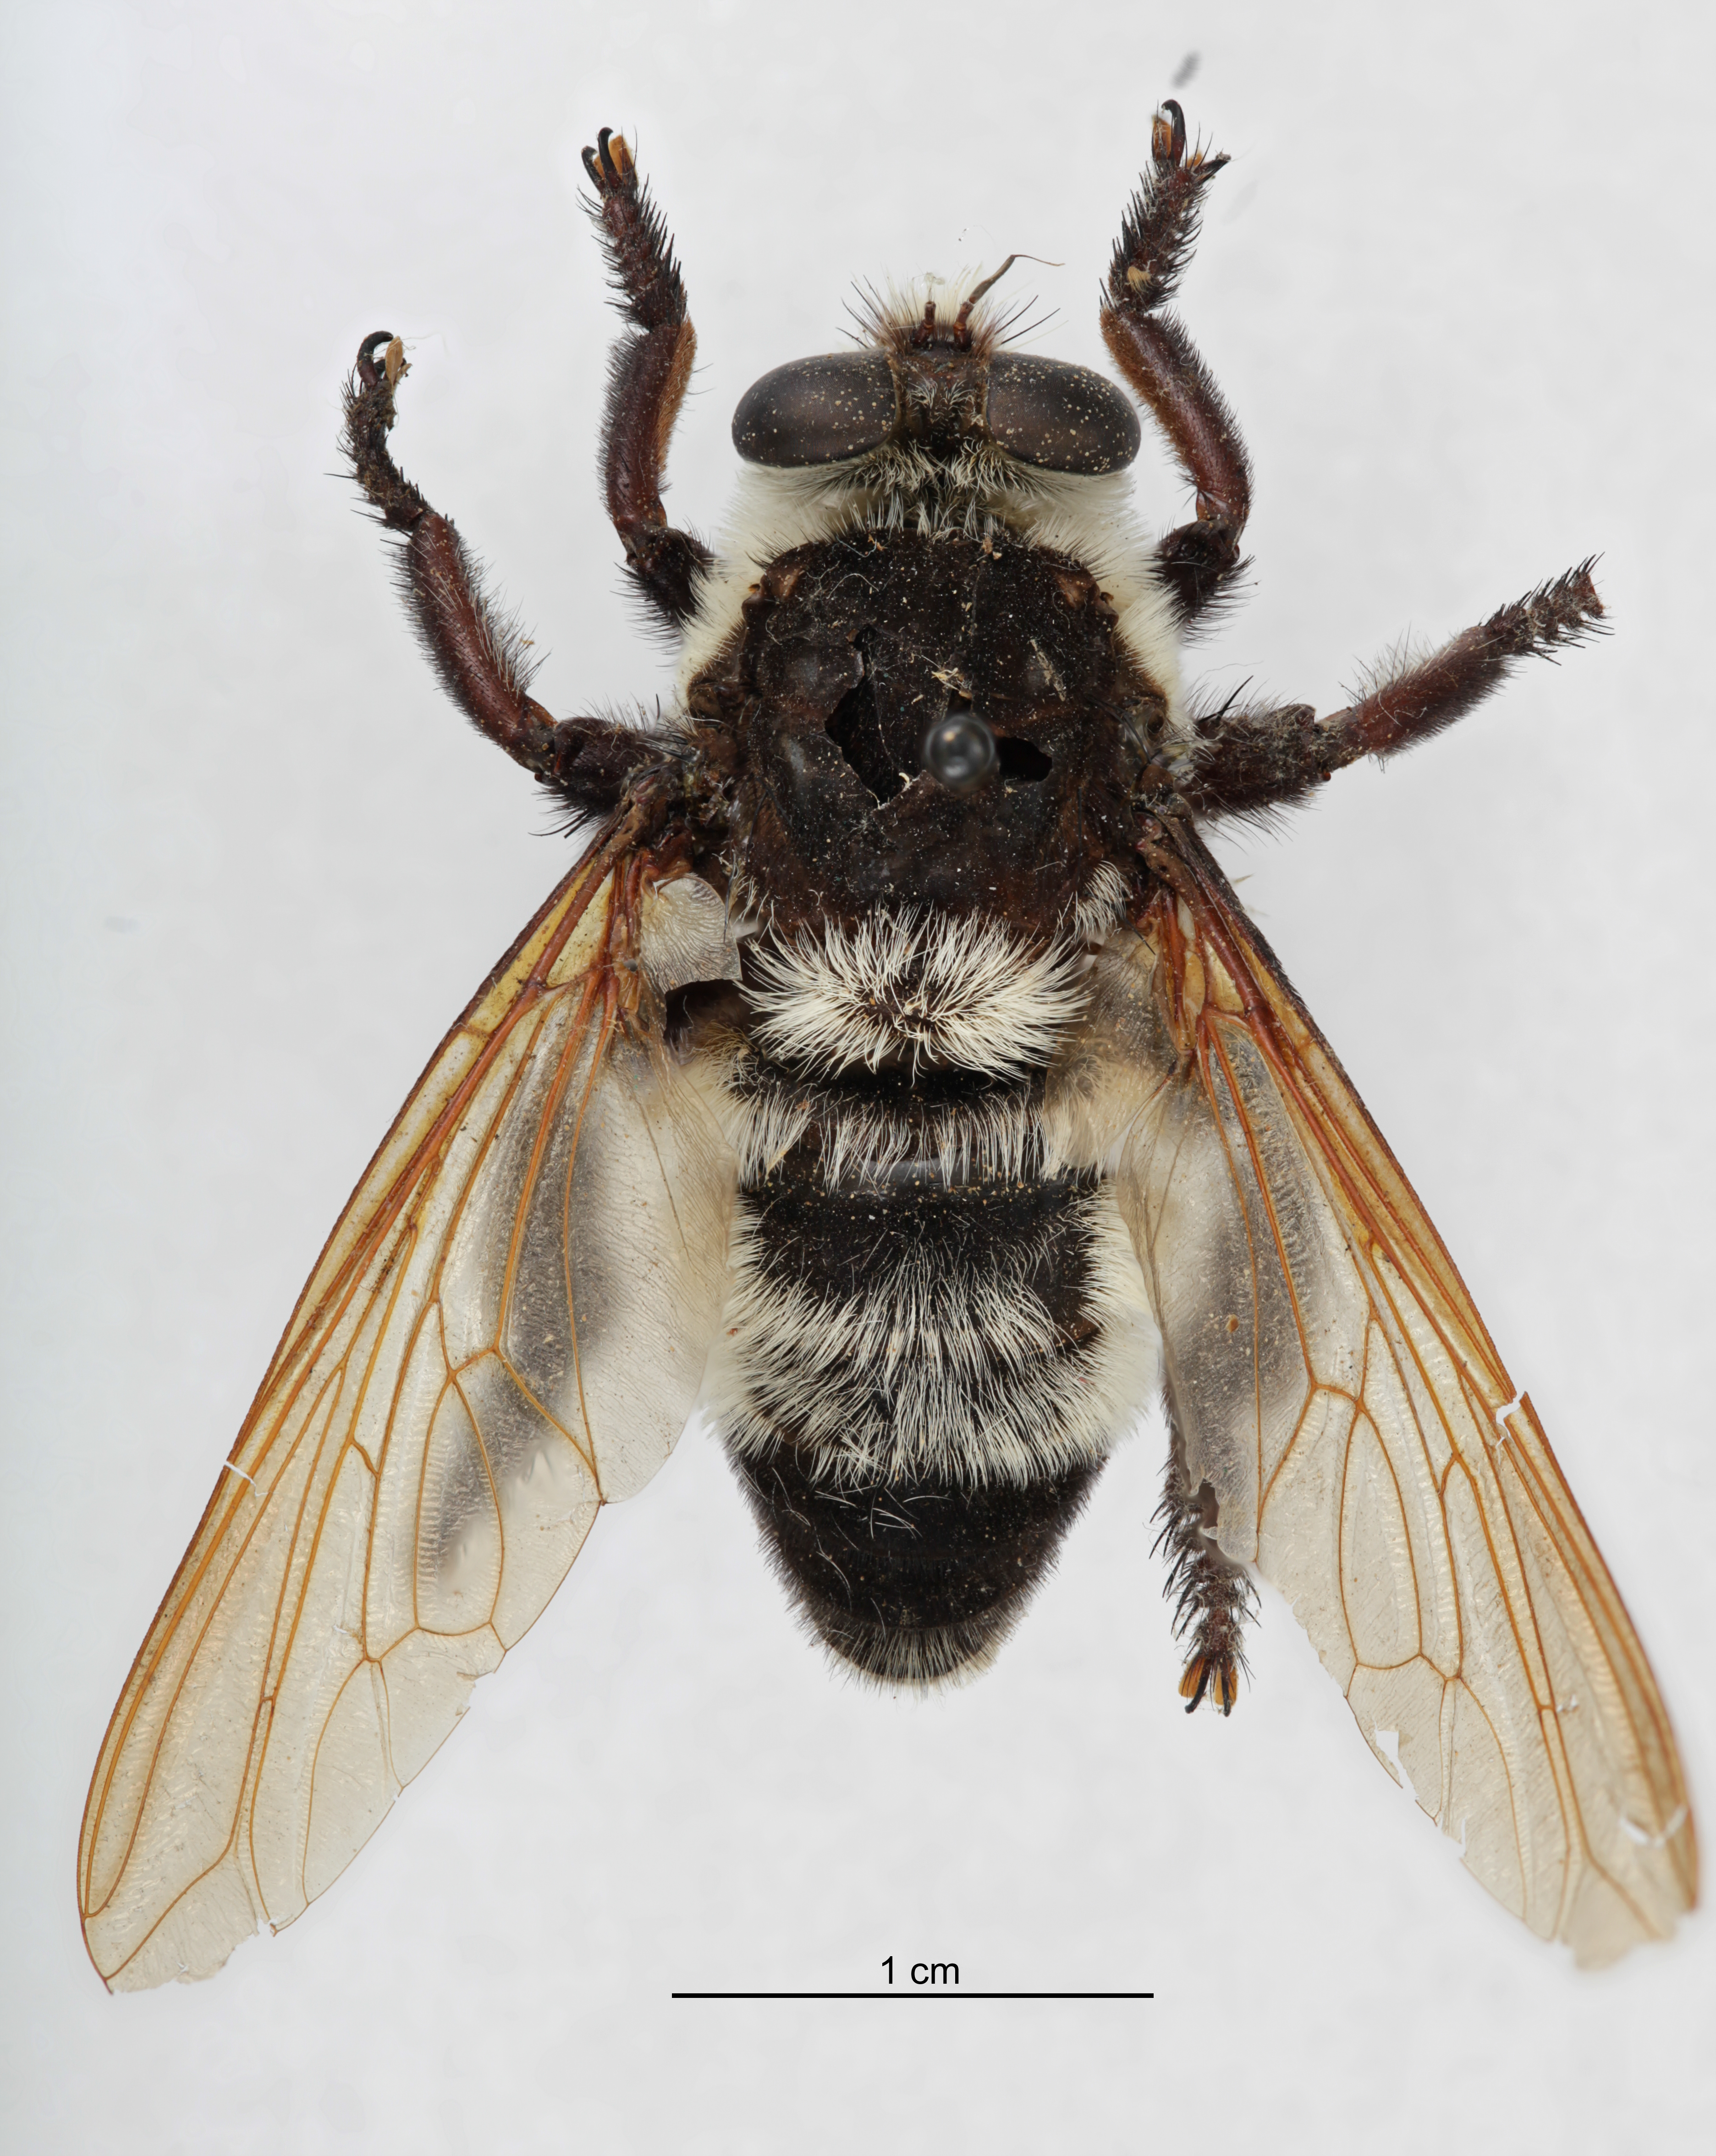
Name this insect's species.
Mallophora bomboides
